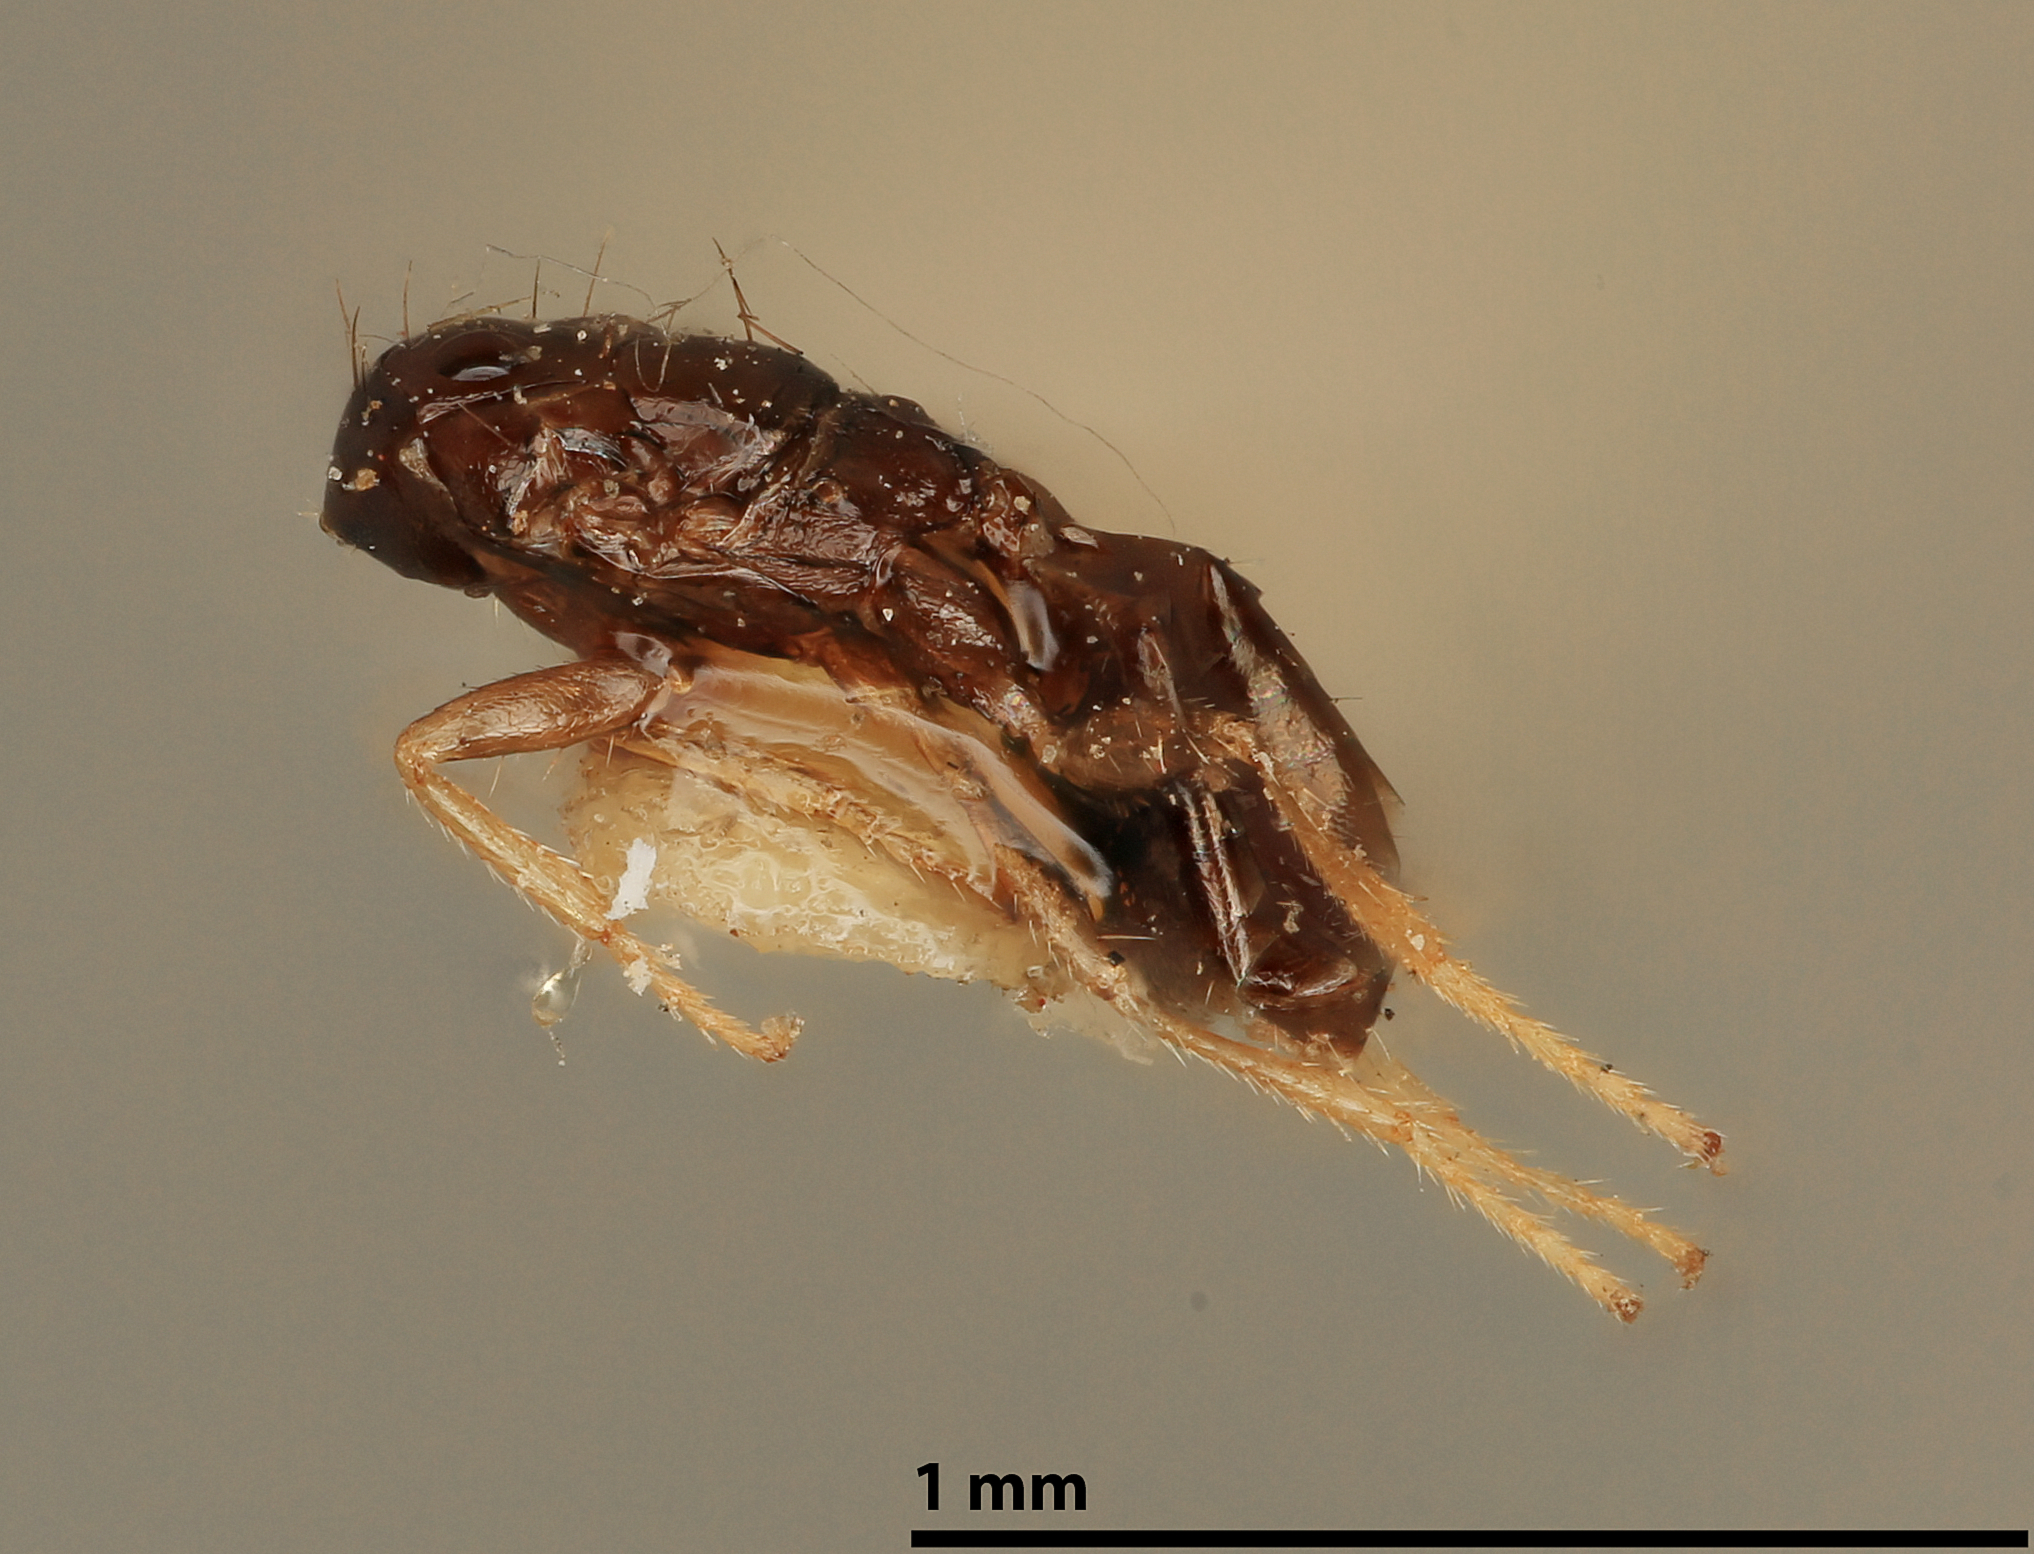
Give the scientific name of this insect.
Aceratoneuromyia australia
